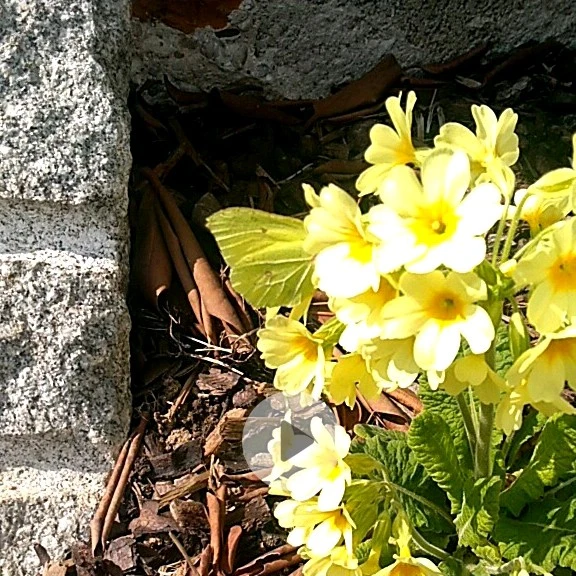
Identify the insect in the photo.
Gonepteryx rhamni
